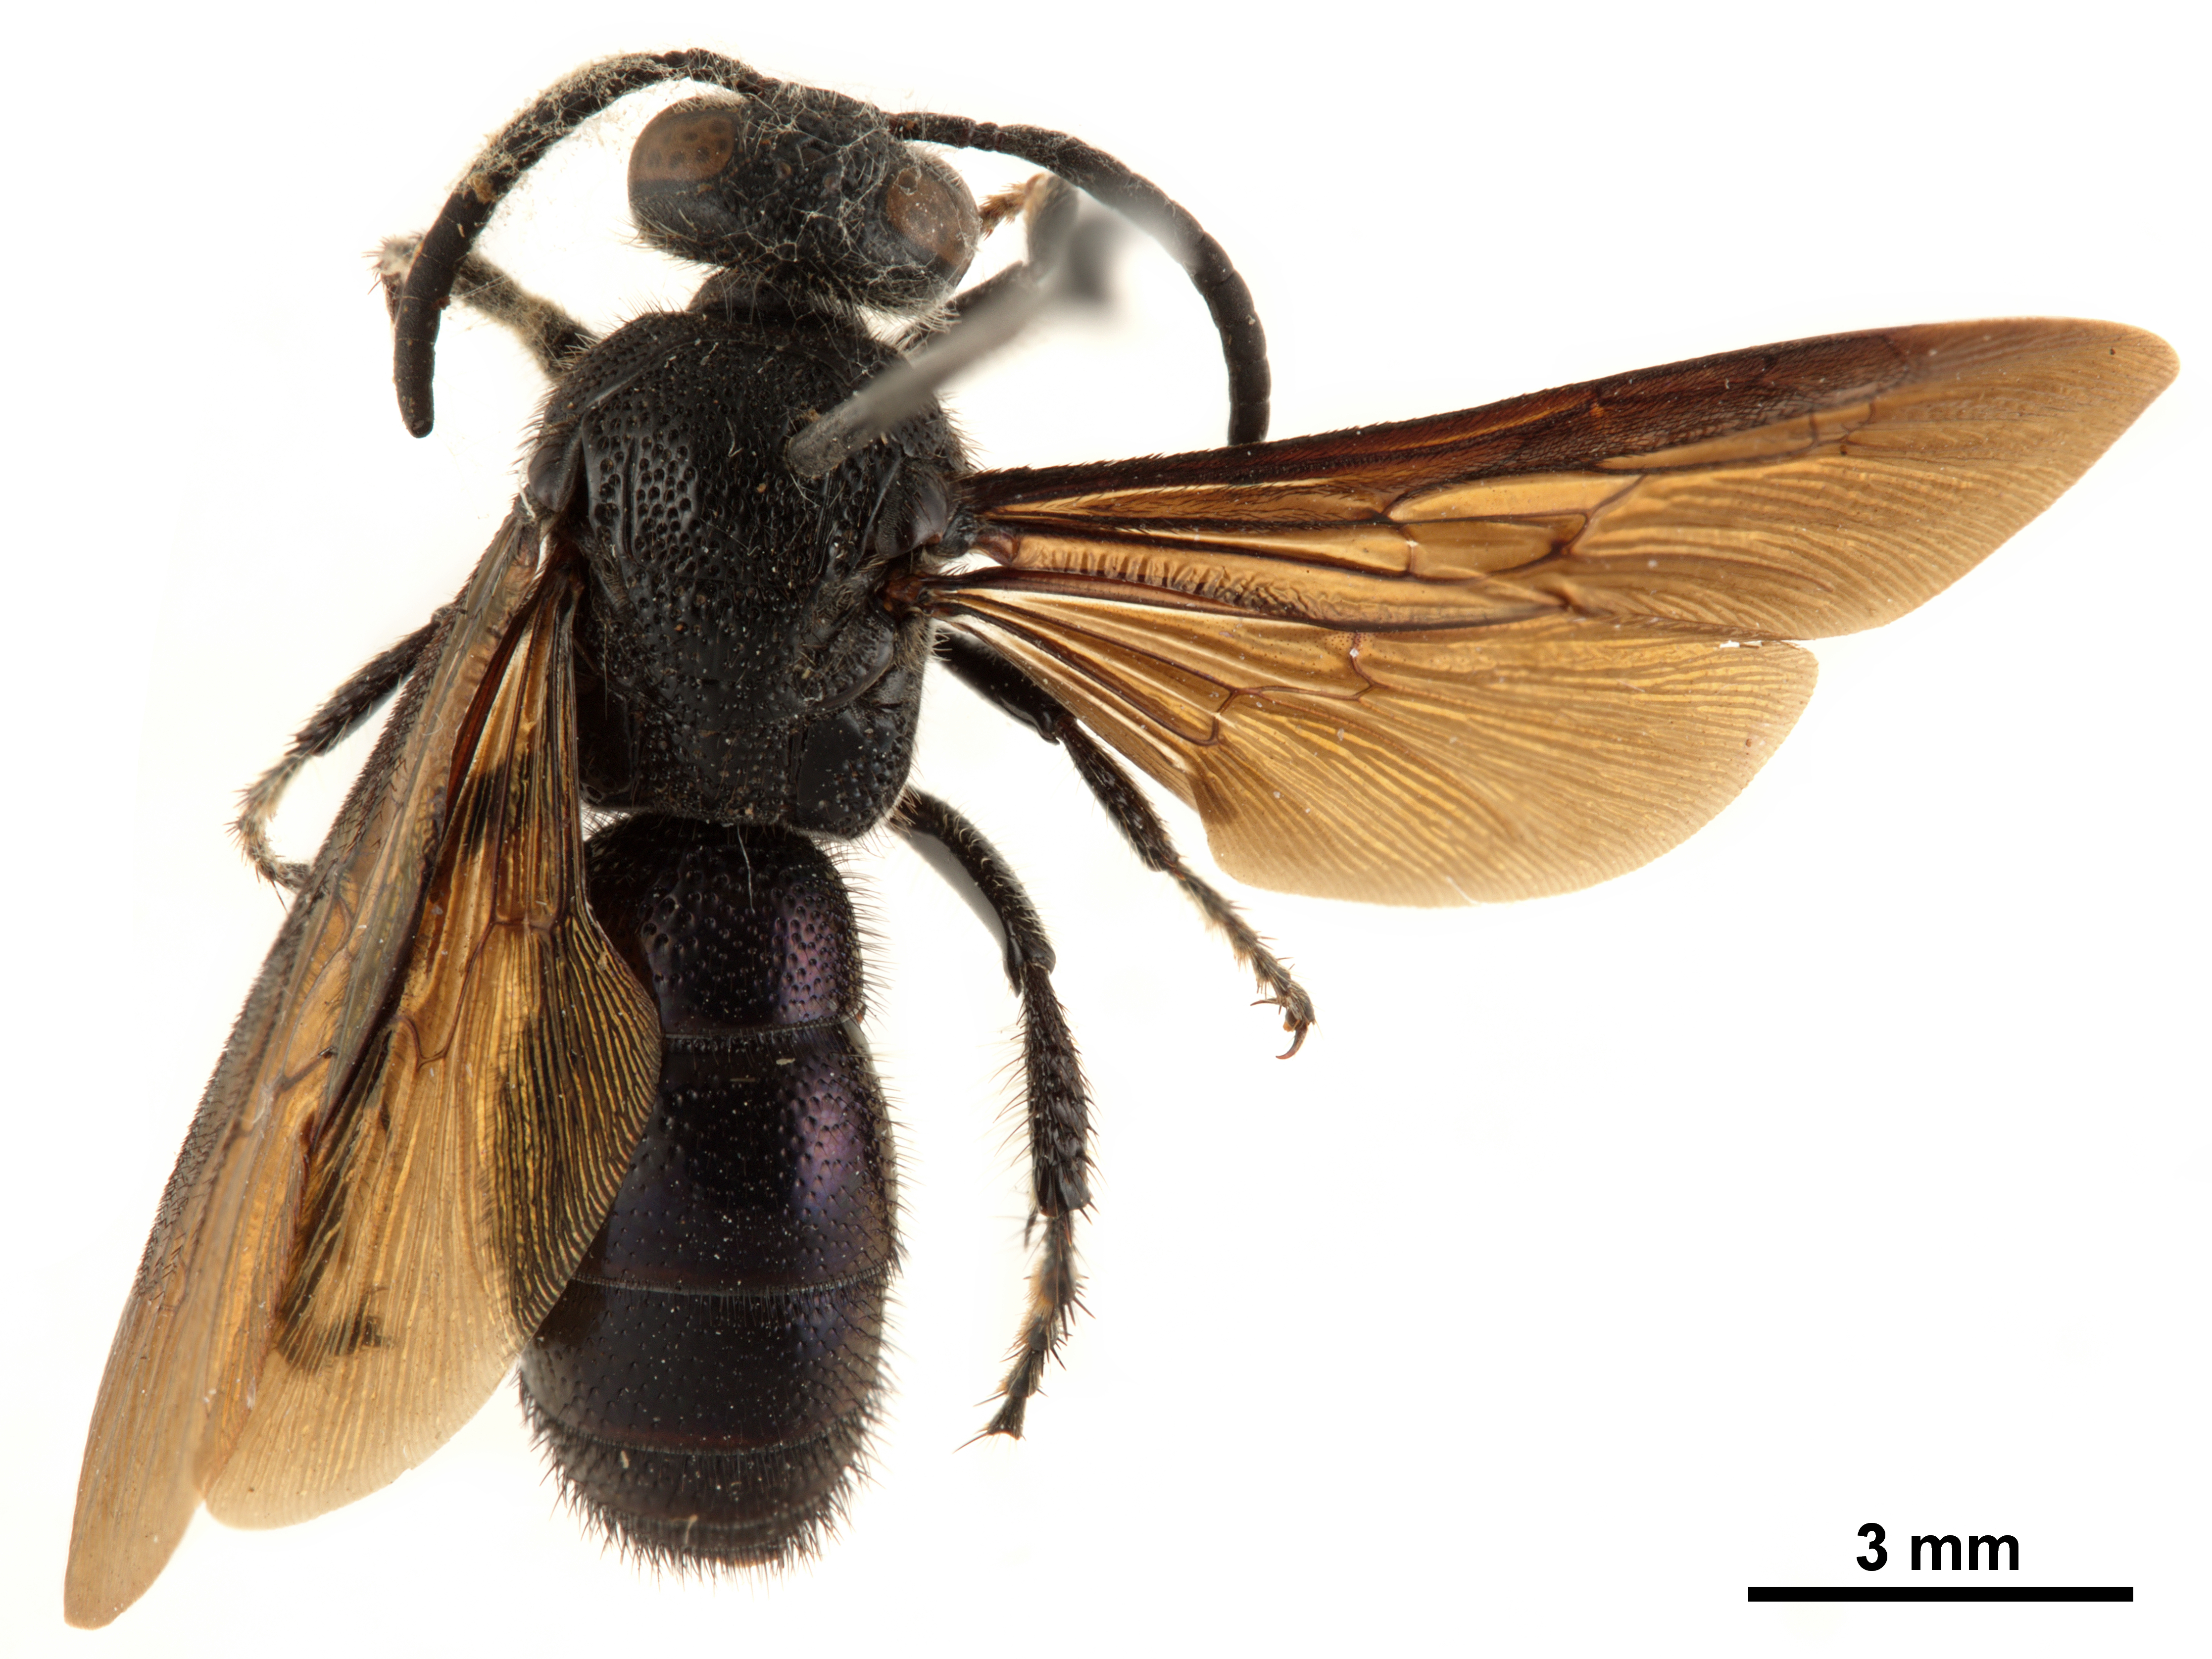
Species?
Microscolia kollari
